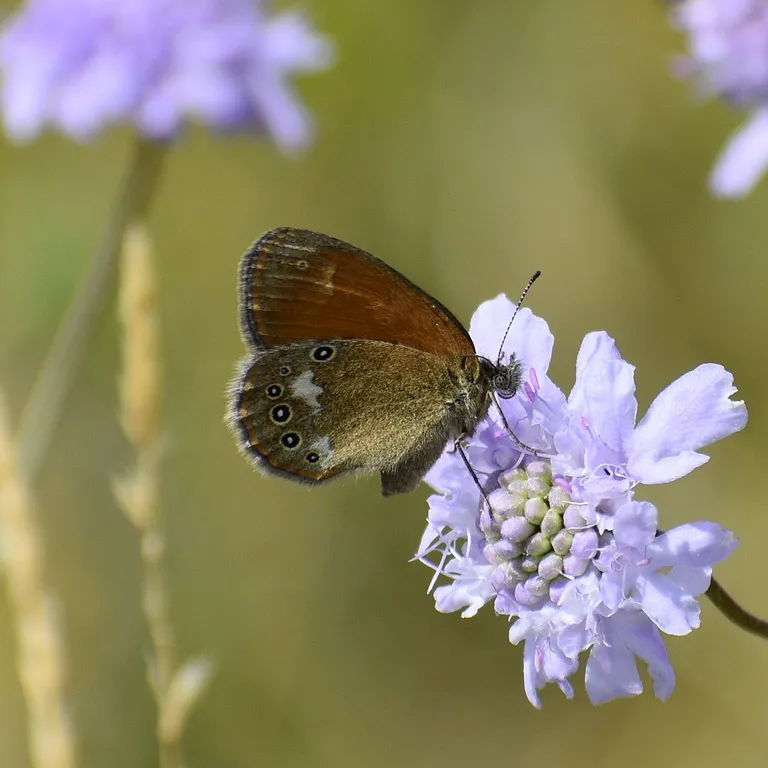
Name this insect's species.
Coenonympha glycerion (also Coenonympha iphis)
